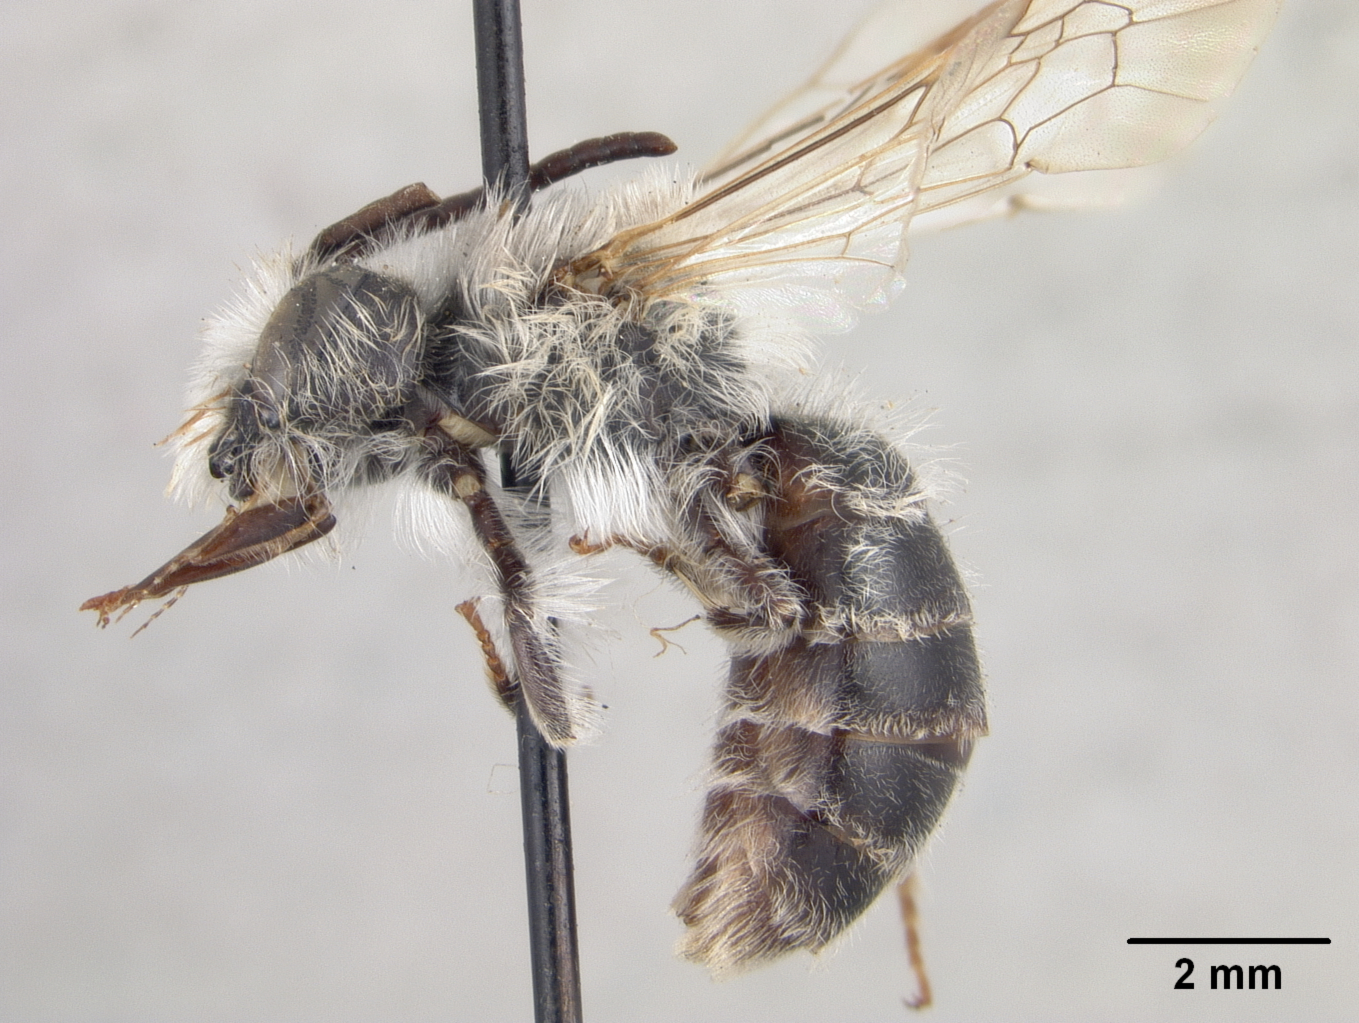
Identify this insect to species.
Andrena electrica
